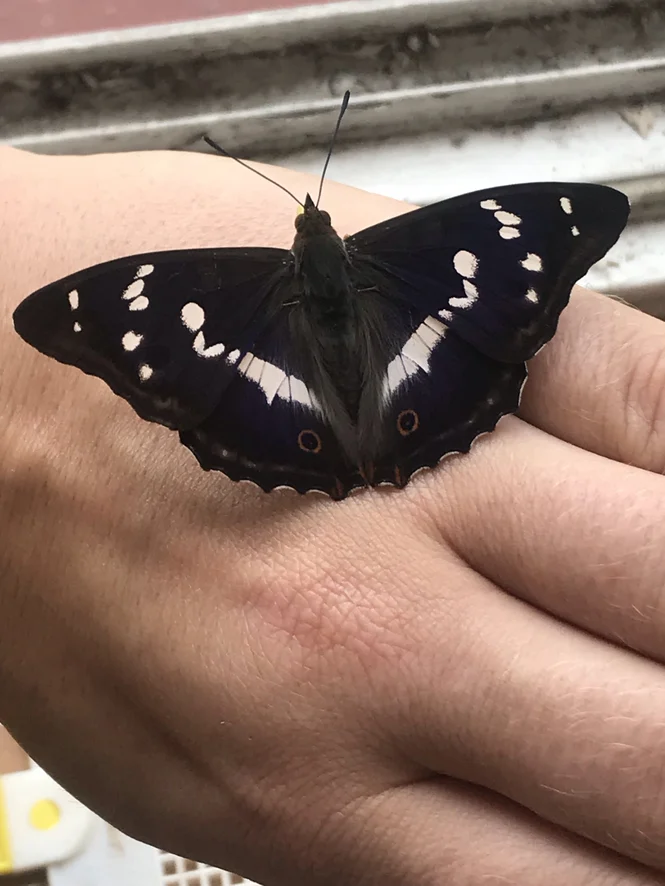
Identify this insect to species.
Apatura iris
